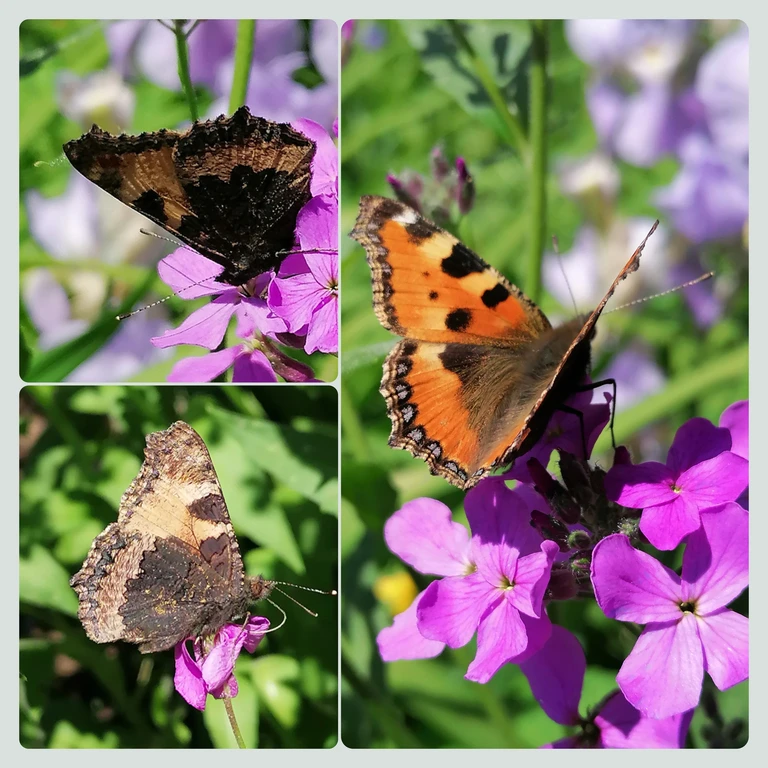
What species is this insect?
Aglais urticae
